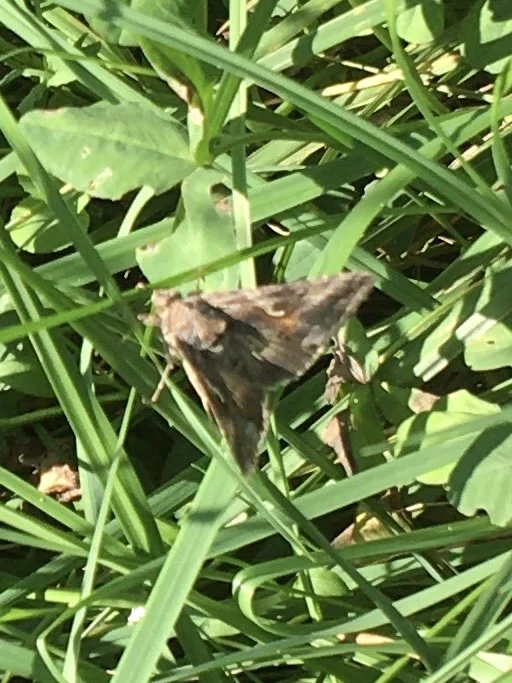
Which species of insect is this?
Autographa gamma
